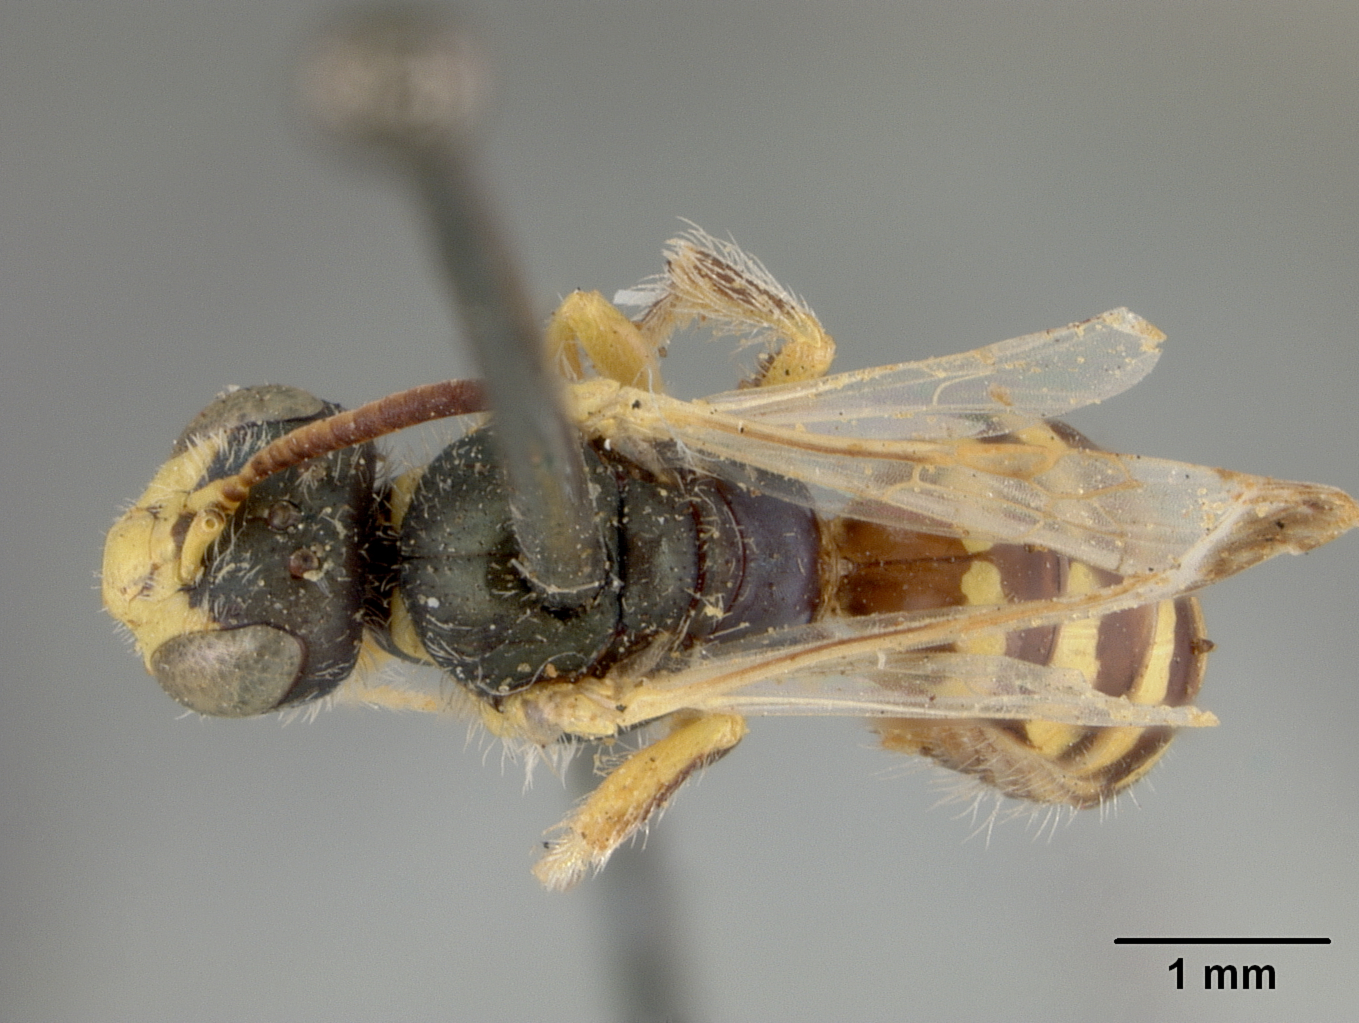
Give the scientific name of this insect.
Perdita bruneri
